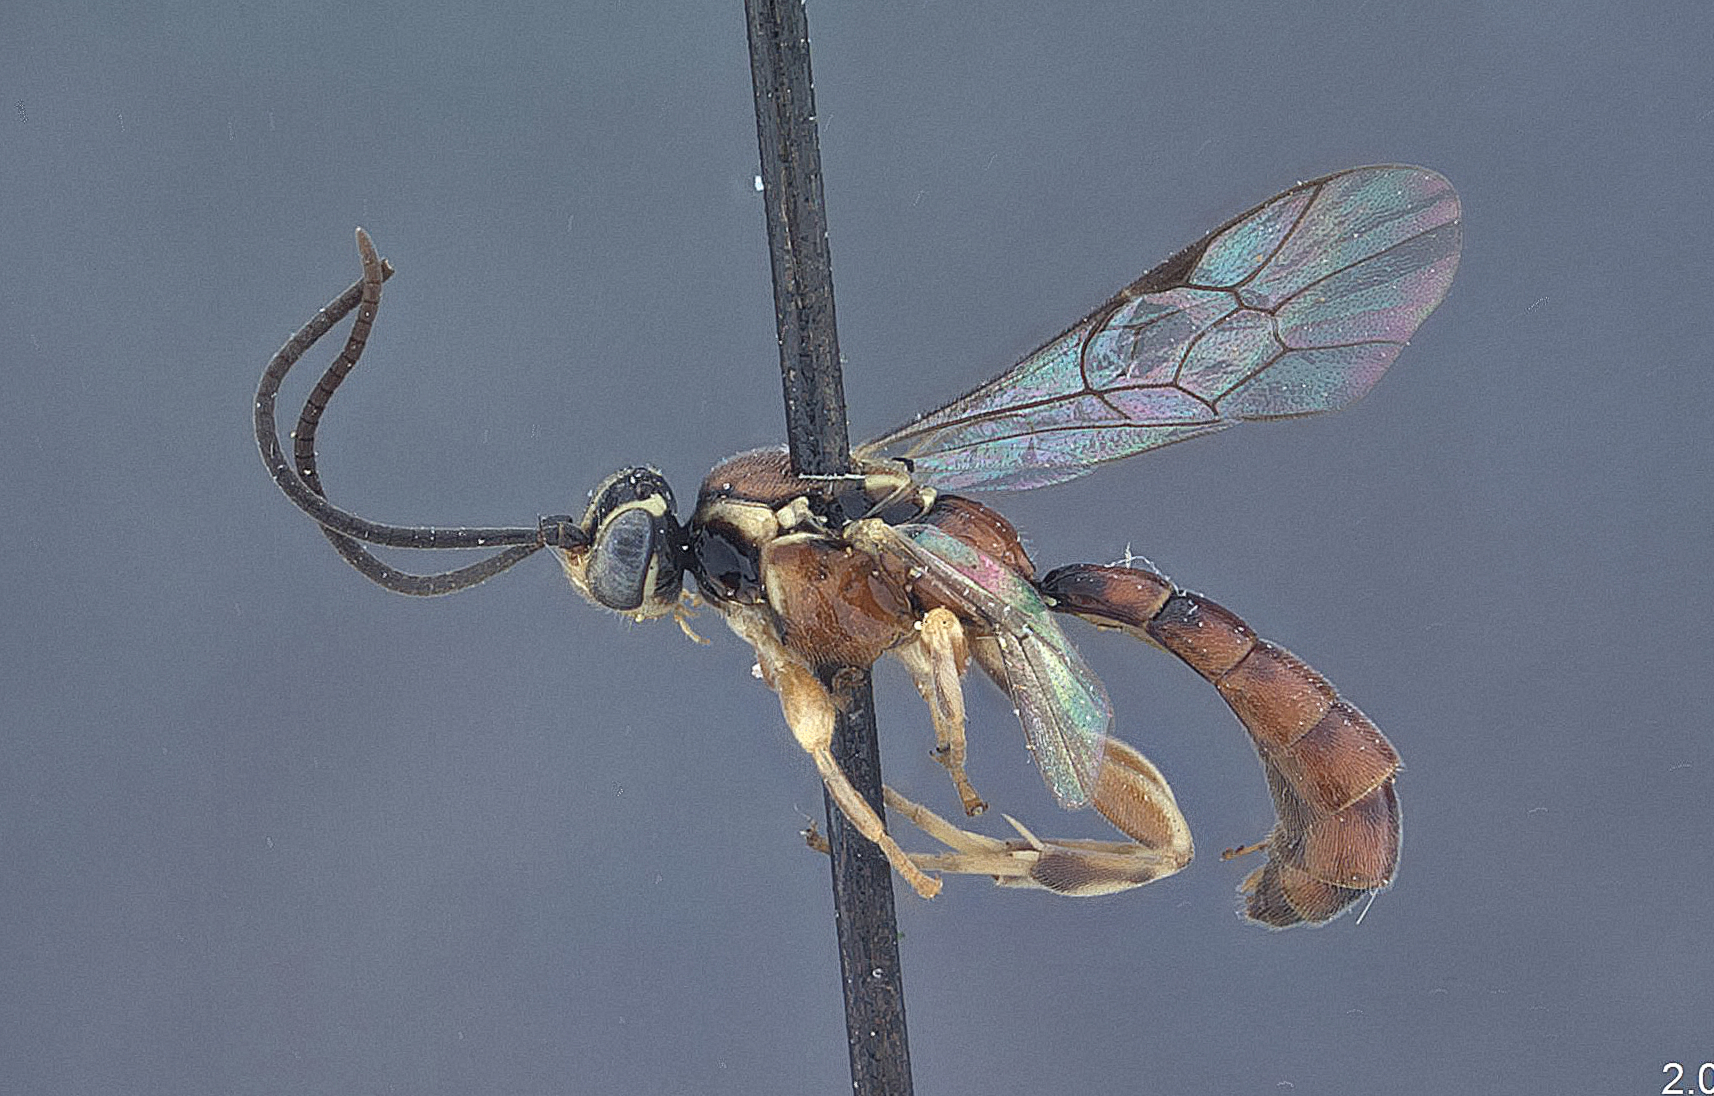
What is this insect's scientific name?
Exochus russeus
